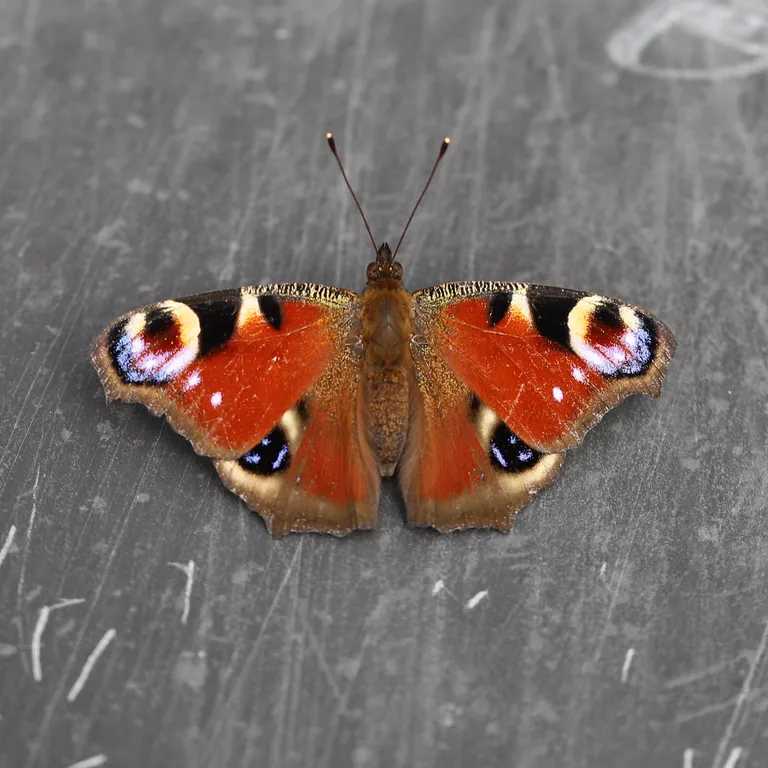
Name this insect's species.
Aglais io
